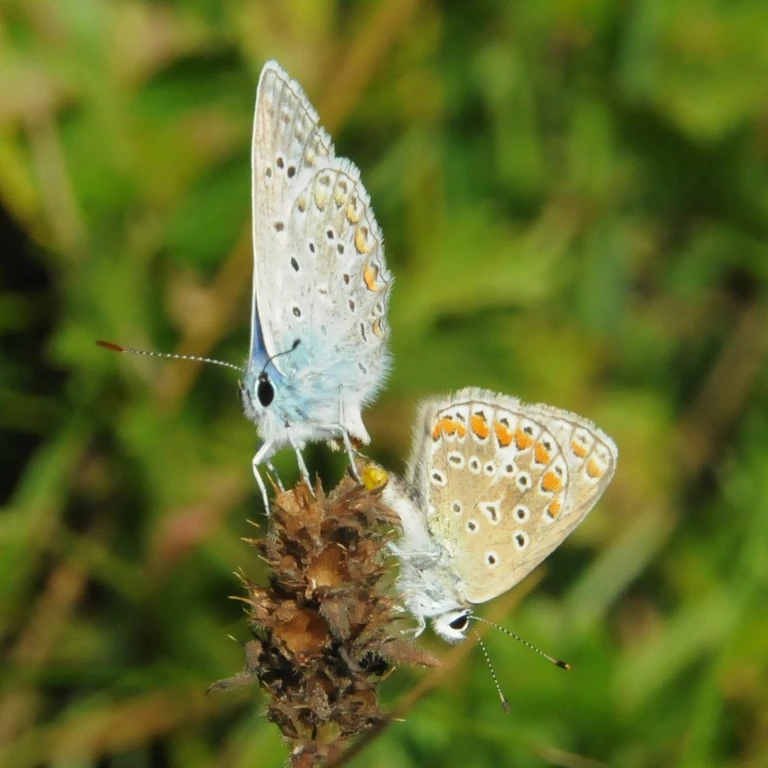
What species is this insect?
Polyommatus icarus
